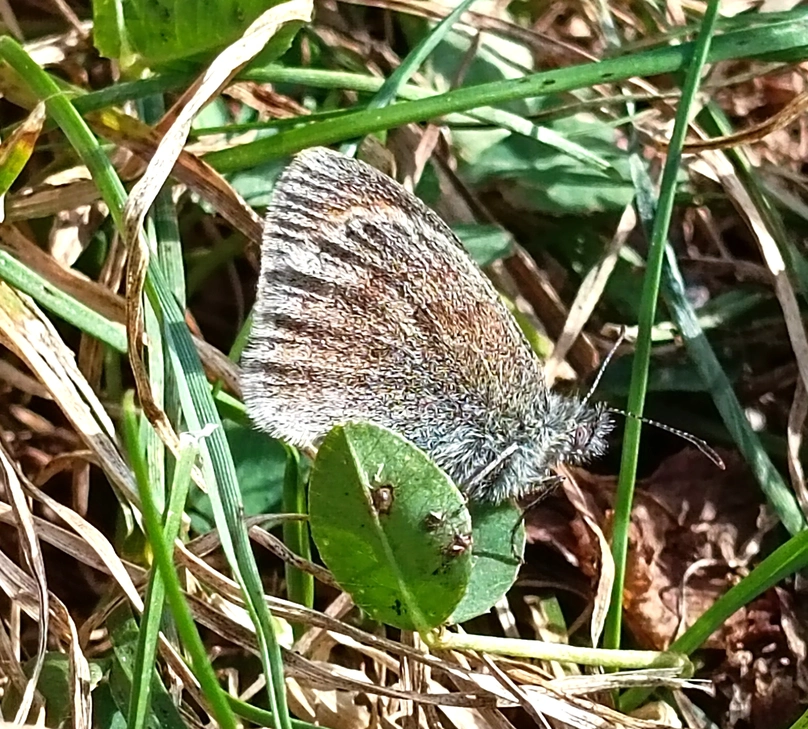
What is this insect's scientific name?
Coenonympha pamphilus
